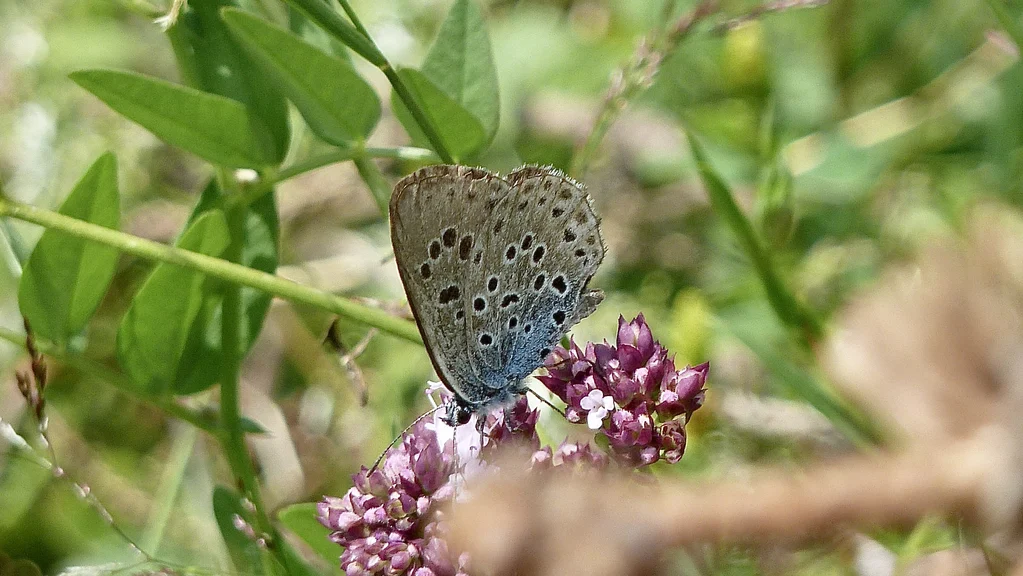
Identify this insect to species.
Phengaris arion (also Maculinea arion)
